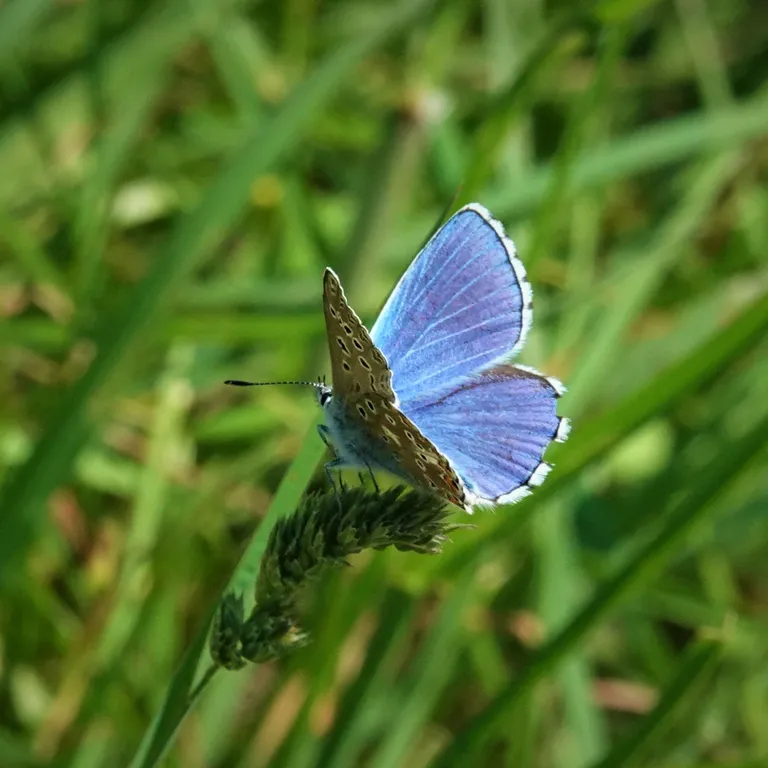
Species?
Lysandra bellargus
